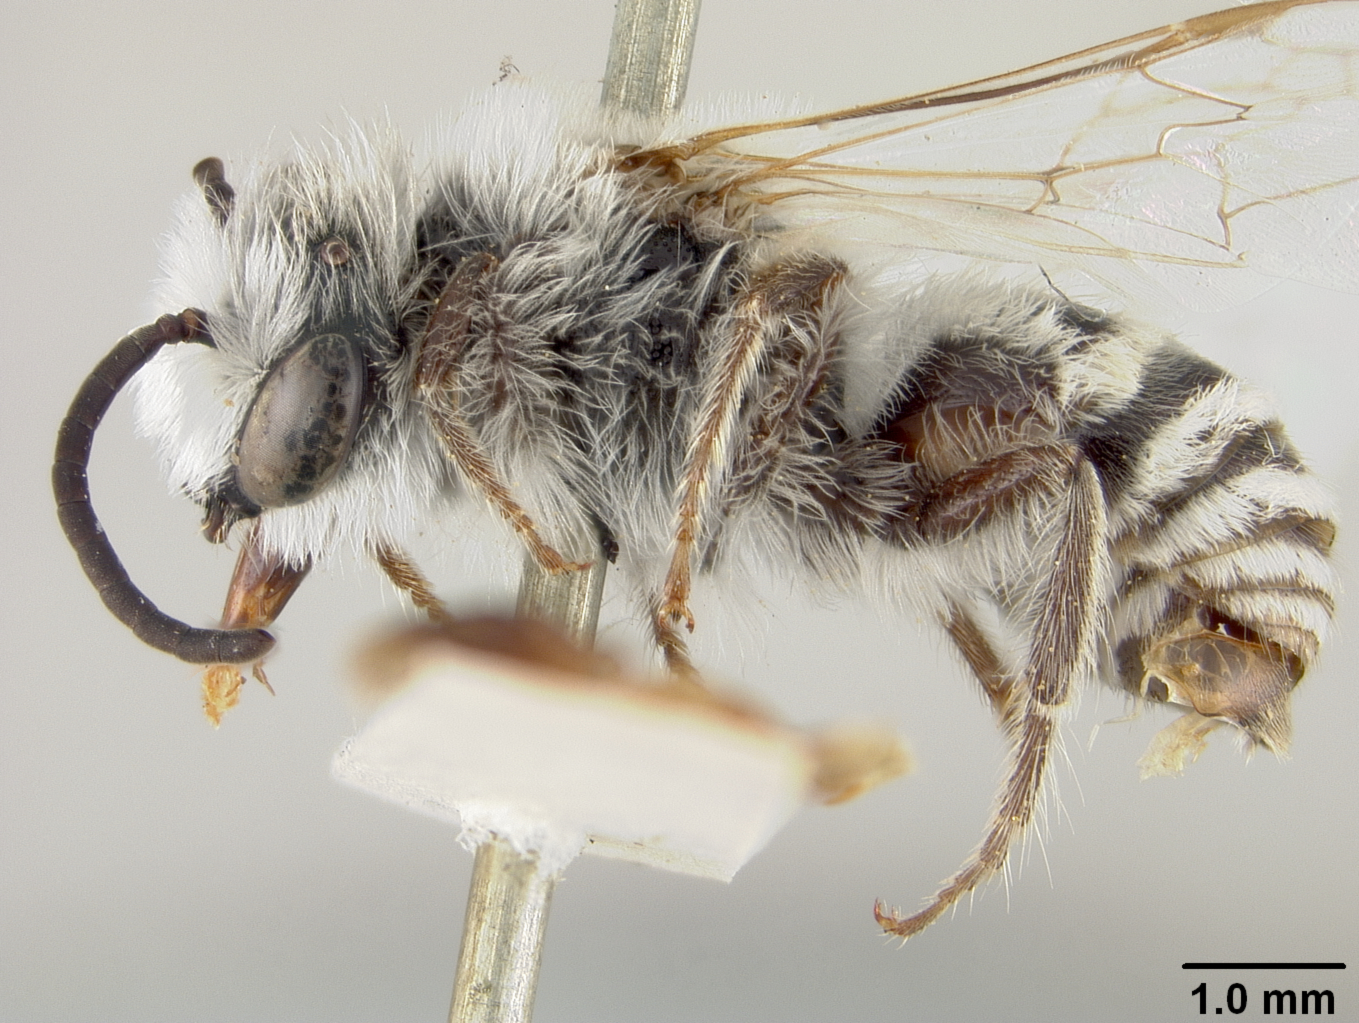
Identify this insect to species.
Colletes louisae
